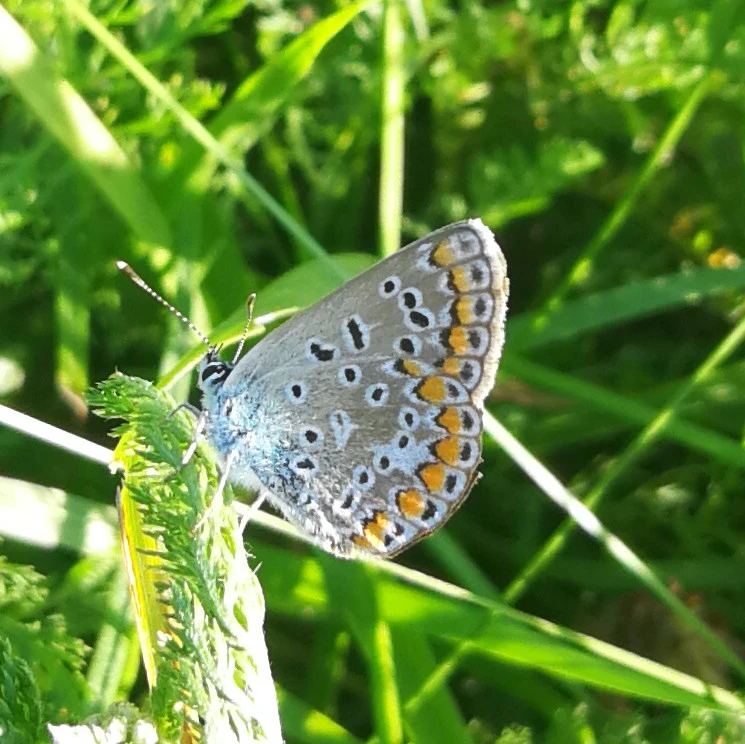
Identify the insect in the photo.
Polyommatus icarus
